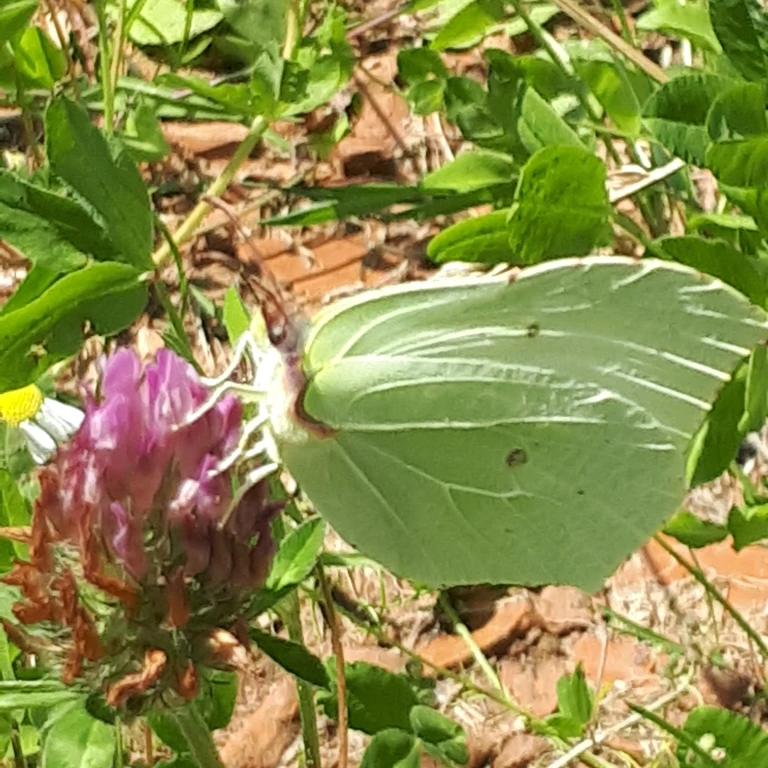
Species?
Gonepteryx rhamni
